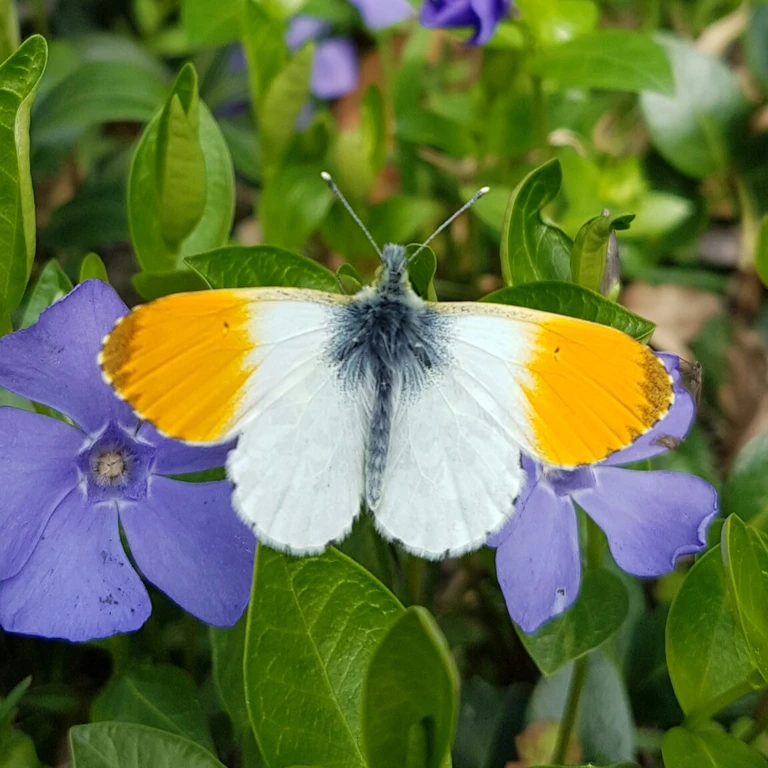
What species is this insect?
Anthocharis cardamines
